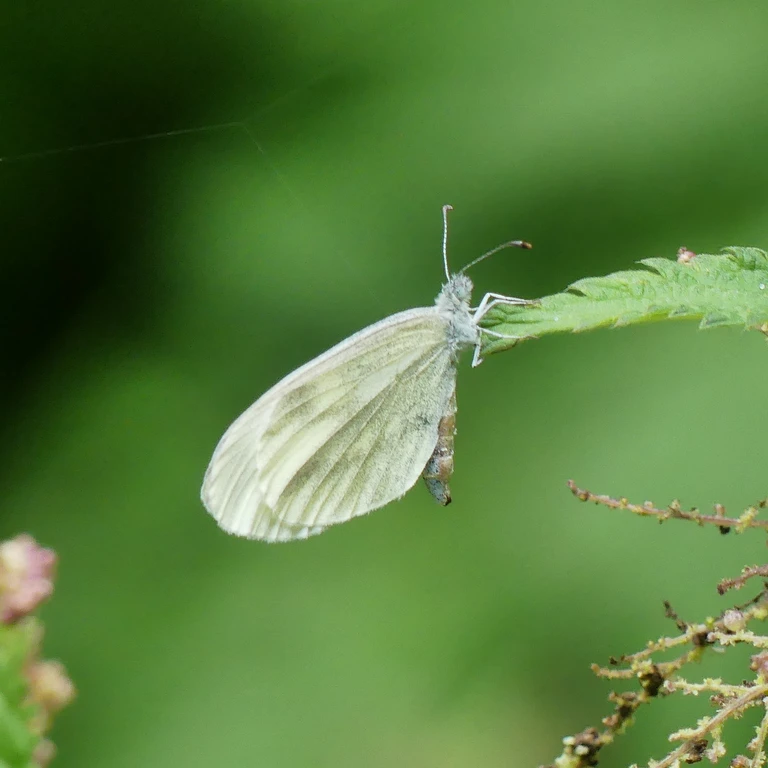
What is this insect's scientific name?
Leptidea sinapis/juvernica
